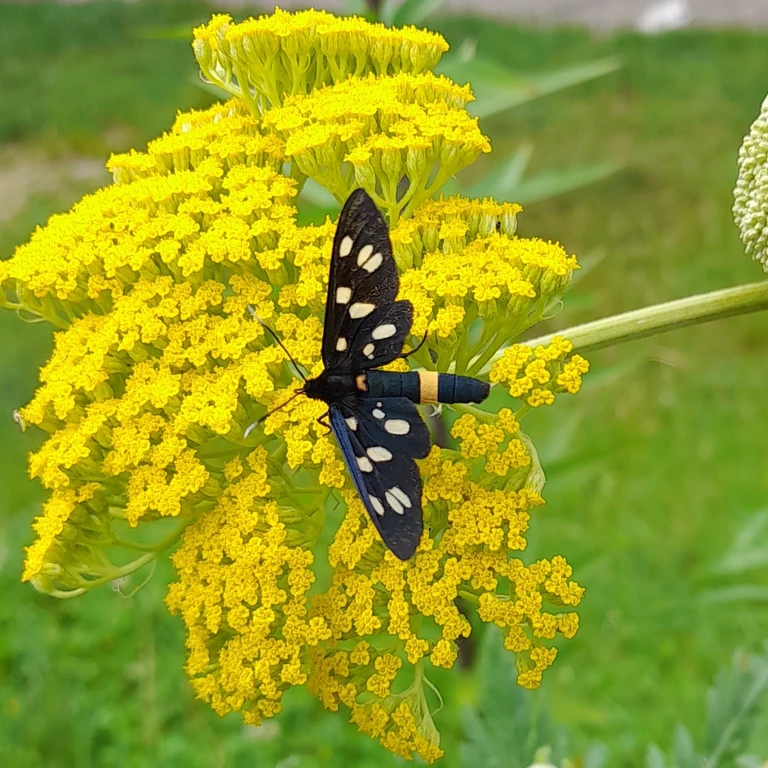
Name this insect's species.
Amata phegea
